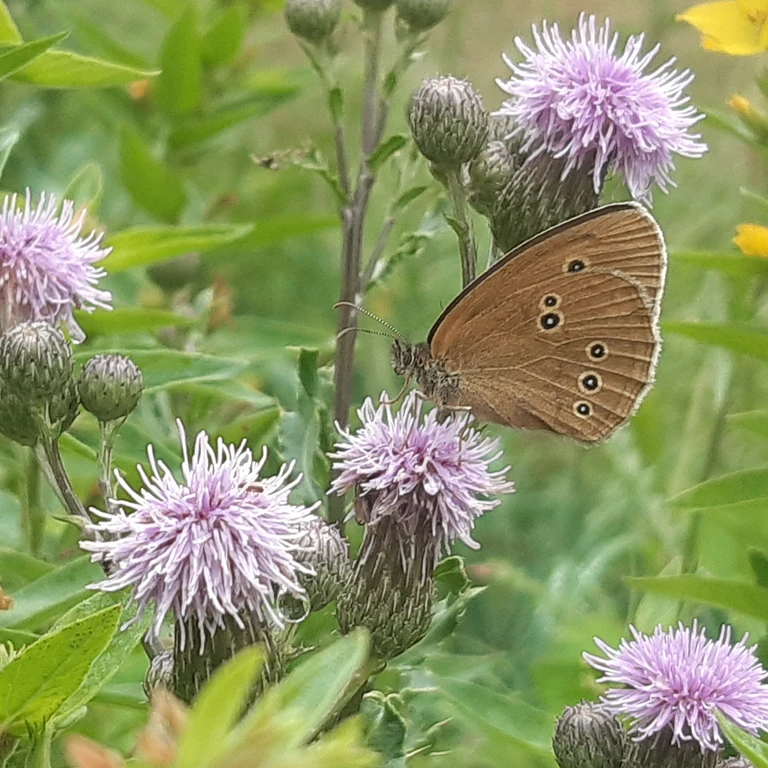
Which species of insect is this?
Aphantopus hyperantus
